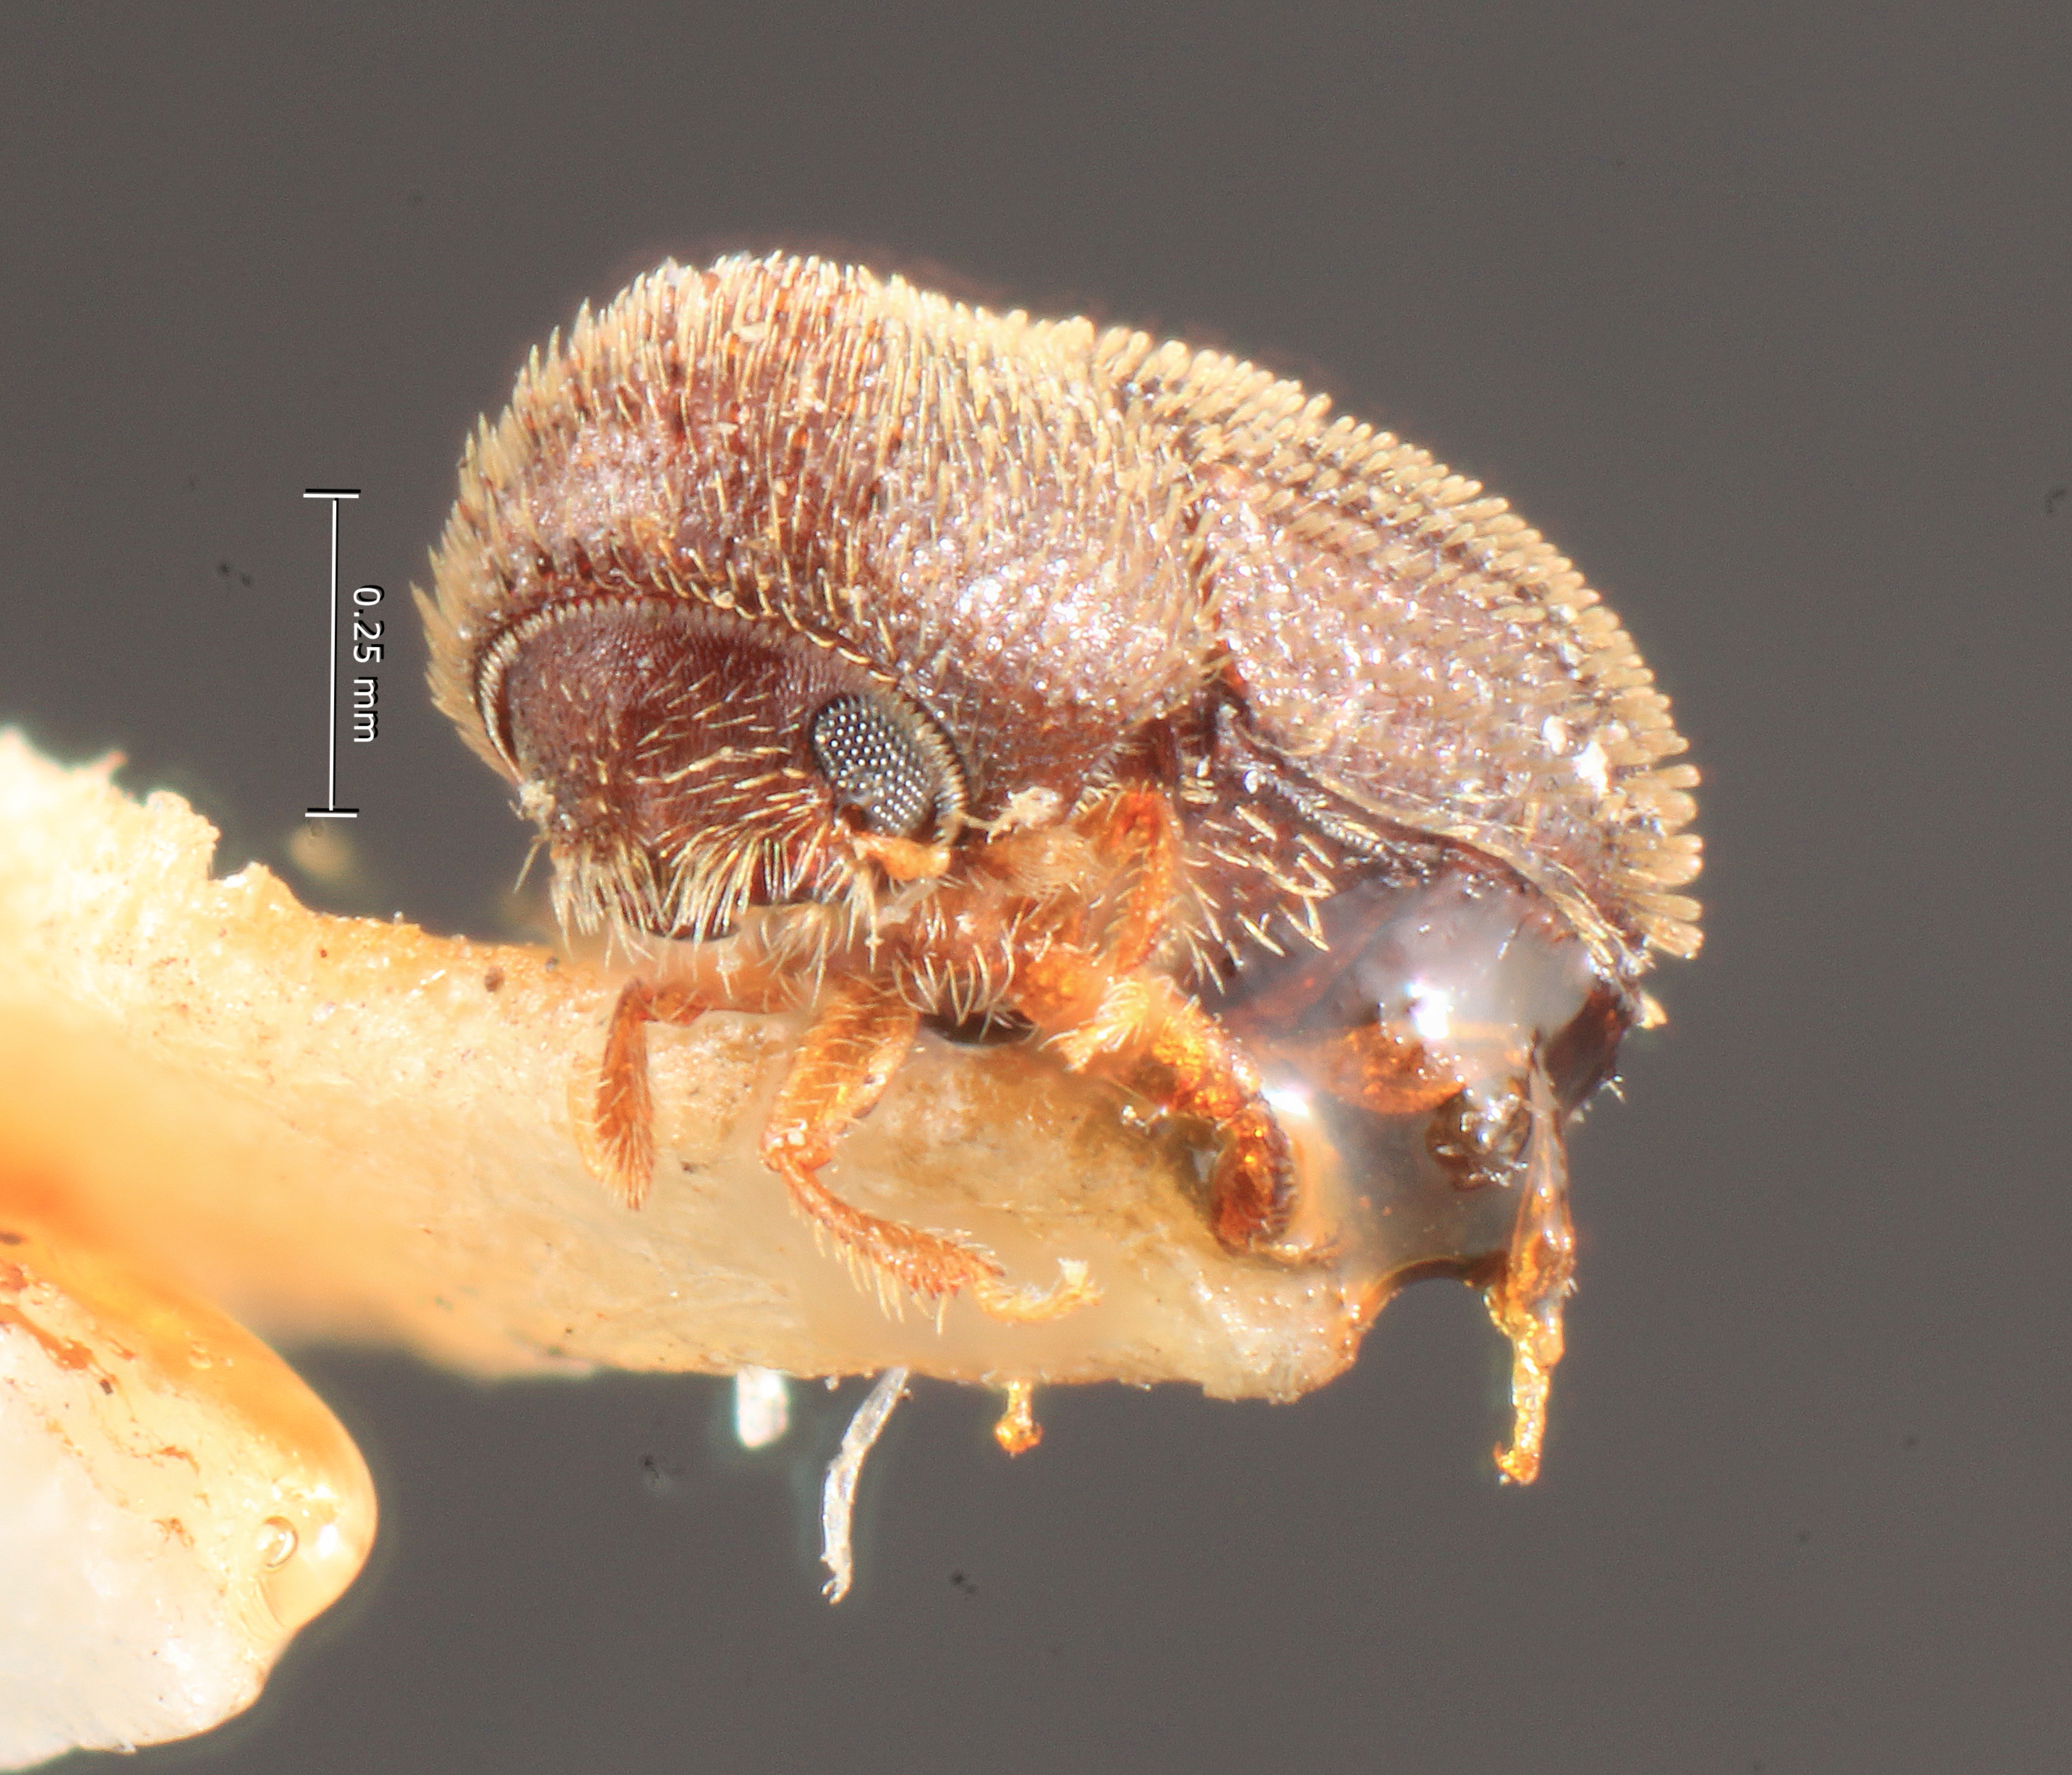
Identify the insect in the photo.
Stephanoderes paraguayensis
